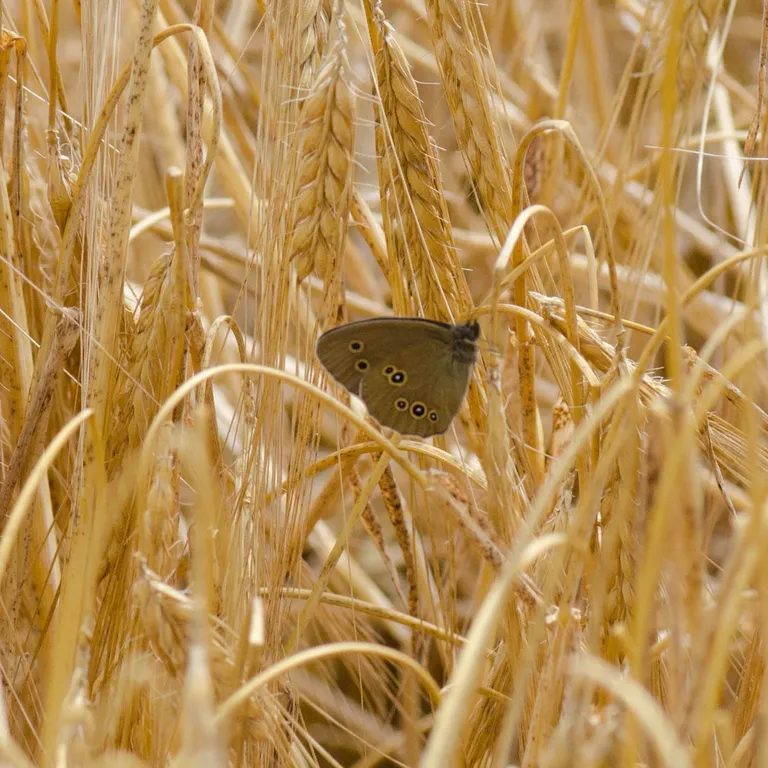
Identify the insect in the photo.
Aphantopus hyperantus
